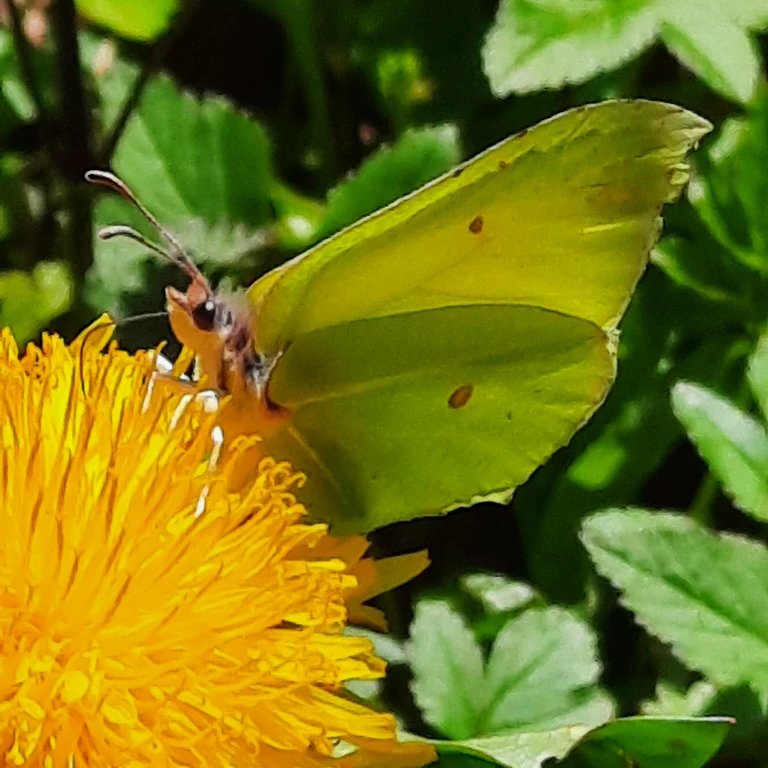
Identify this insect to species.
Gonepteryx rhamni
